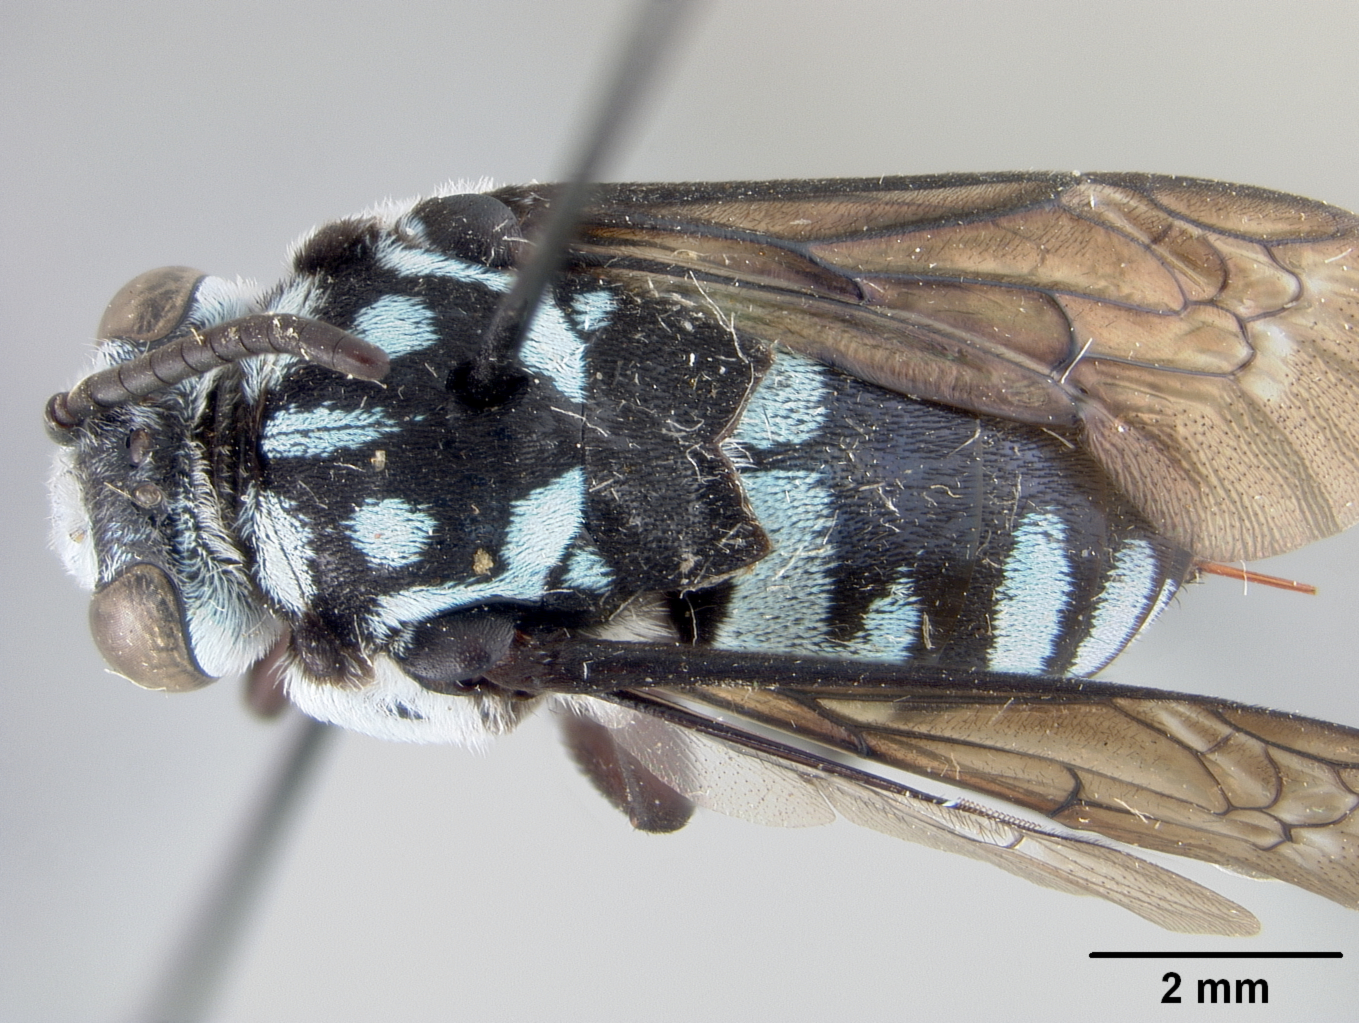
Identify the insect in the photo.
Crocisa pernitida
